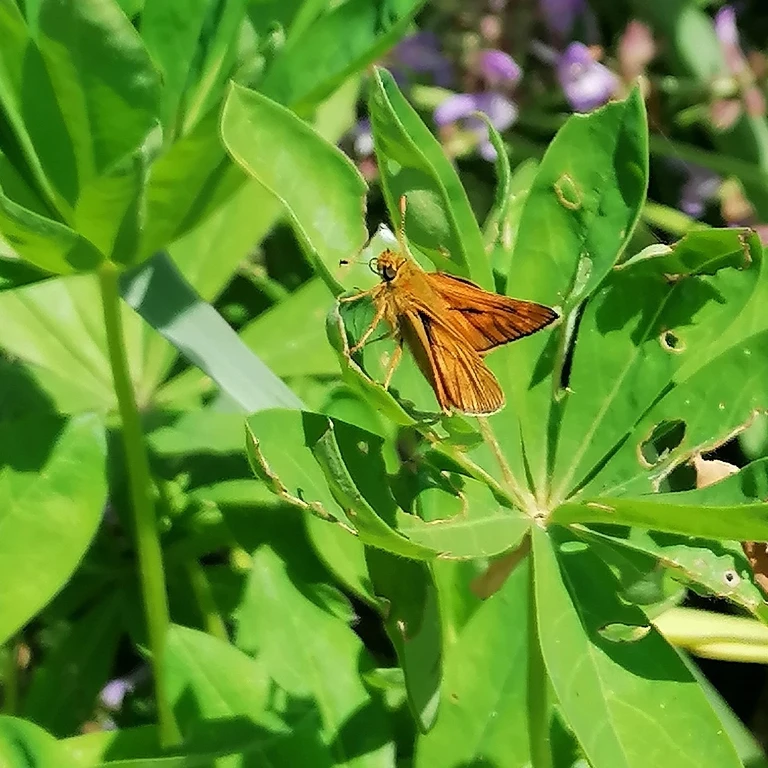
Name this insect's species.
Ochlodes sylvanus (also Ochlodes venata)
